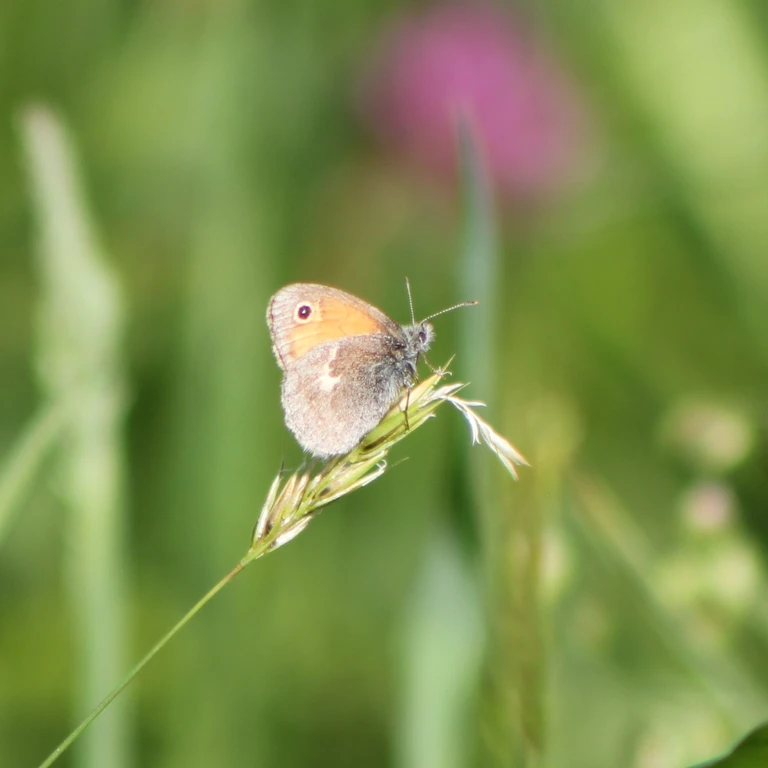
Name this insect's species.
Coenonympha pamphilus
